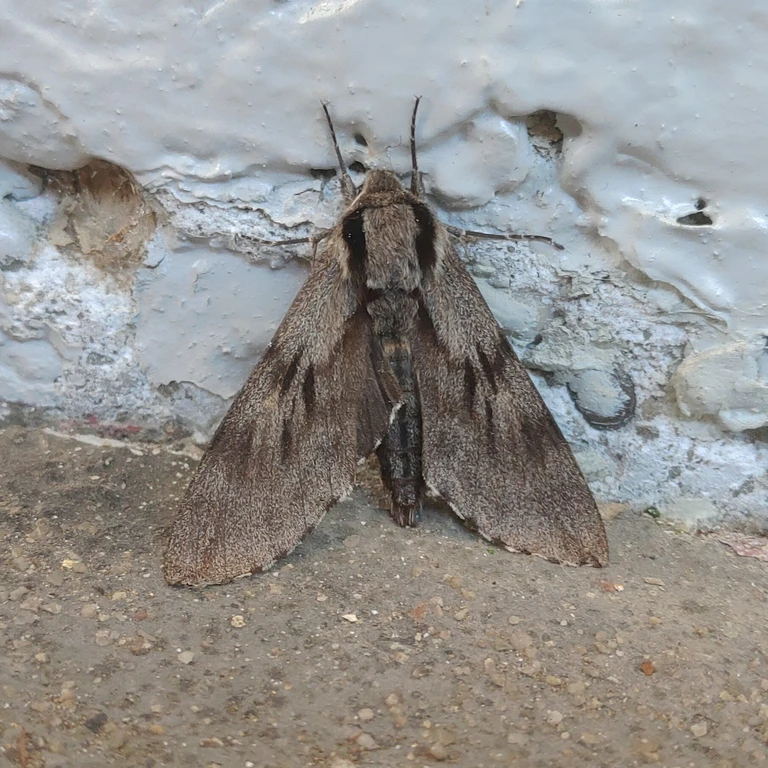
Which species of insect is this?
Sphinx pinastri
